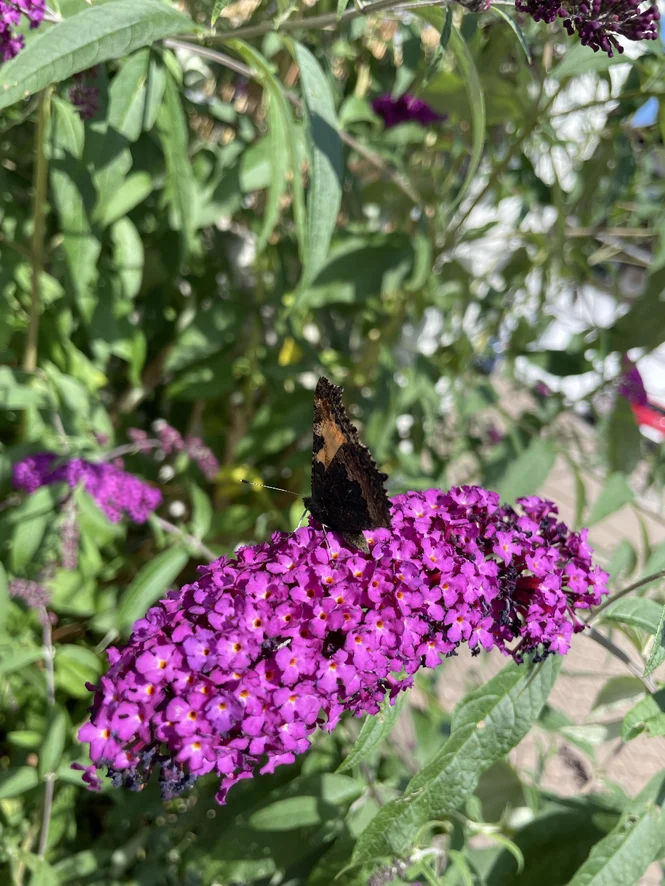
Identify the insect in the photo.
Aglais urticae
